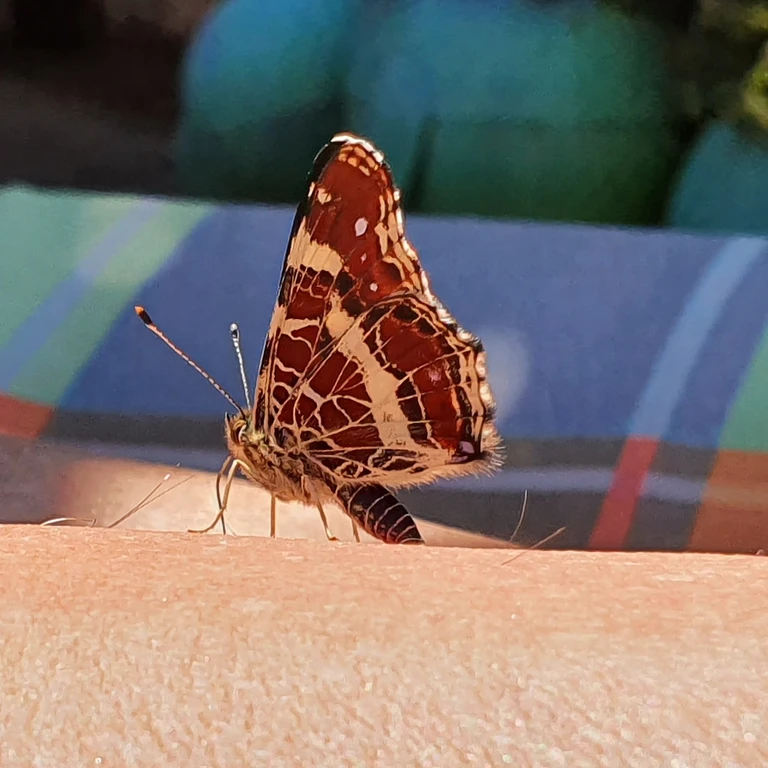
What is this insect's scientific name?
Araschnia levana
